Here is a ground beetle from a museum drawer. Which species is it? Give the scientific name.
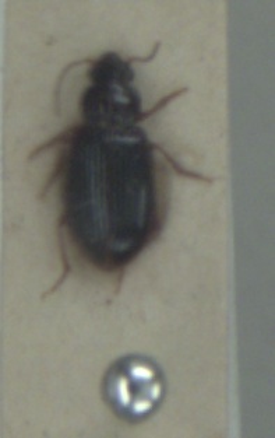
Bradycellus harpalinus
